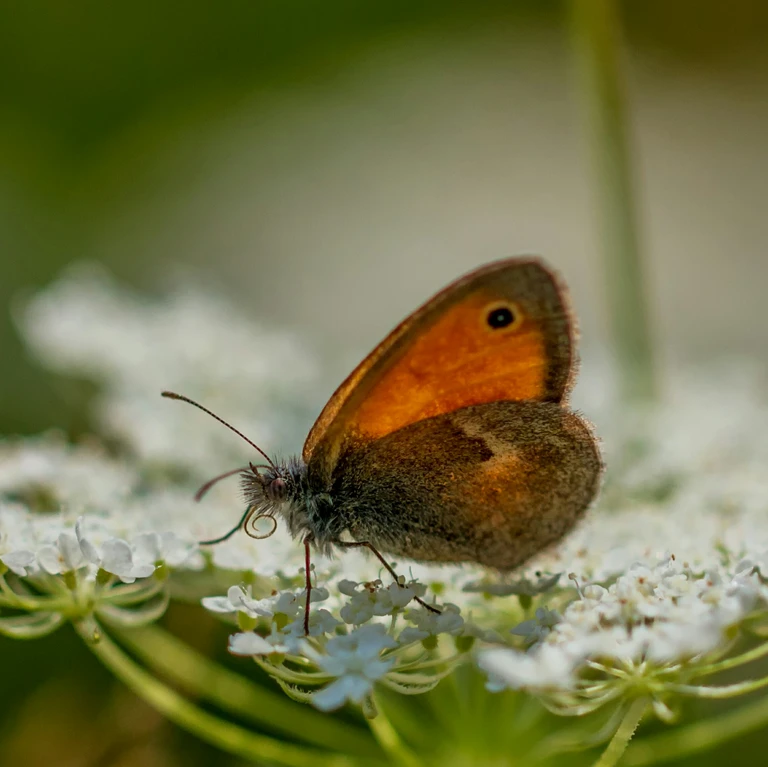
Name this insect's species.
Coenonympha pamphilus
